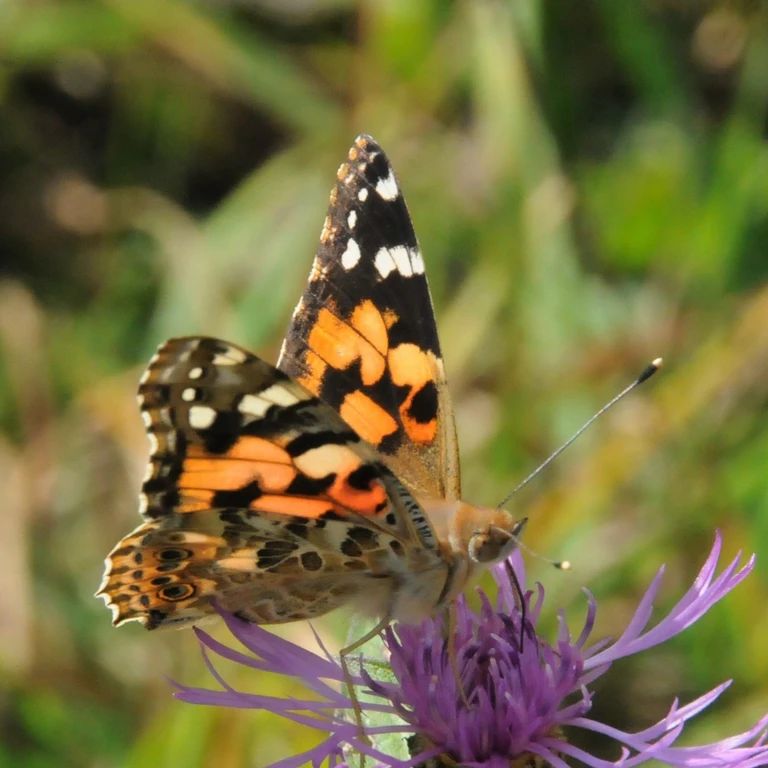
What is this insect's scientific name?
Vanessa cardui
